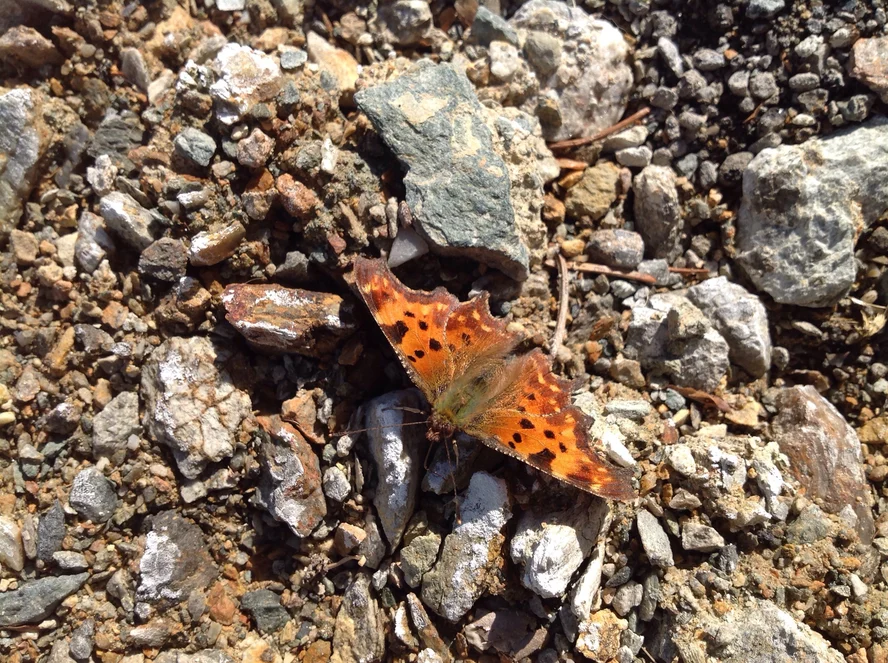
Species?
Polygonia c-album
